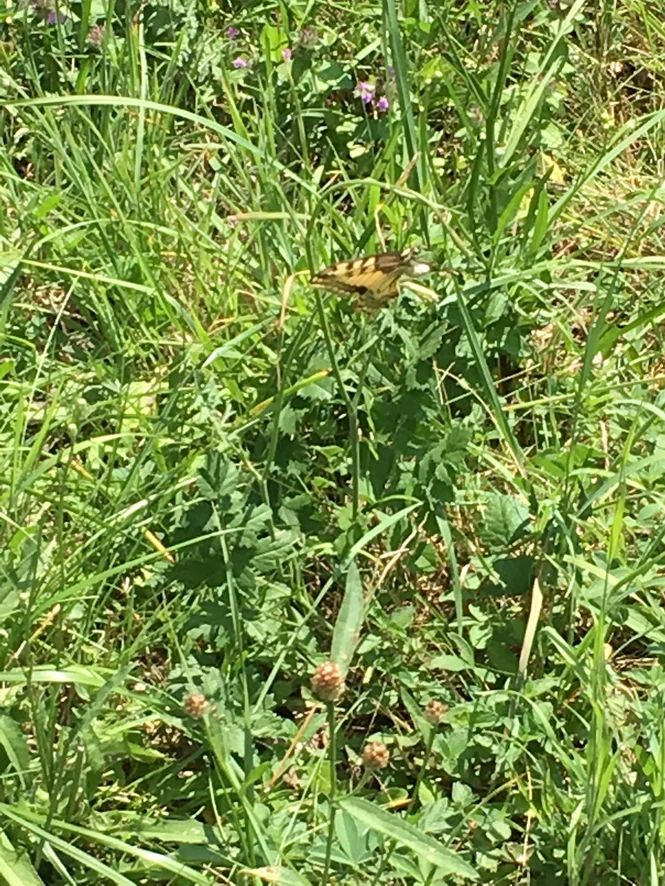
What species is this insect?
Papilio machaon
